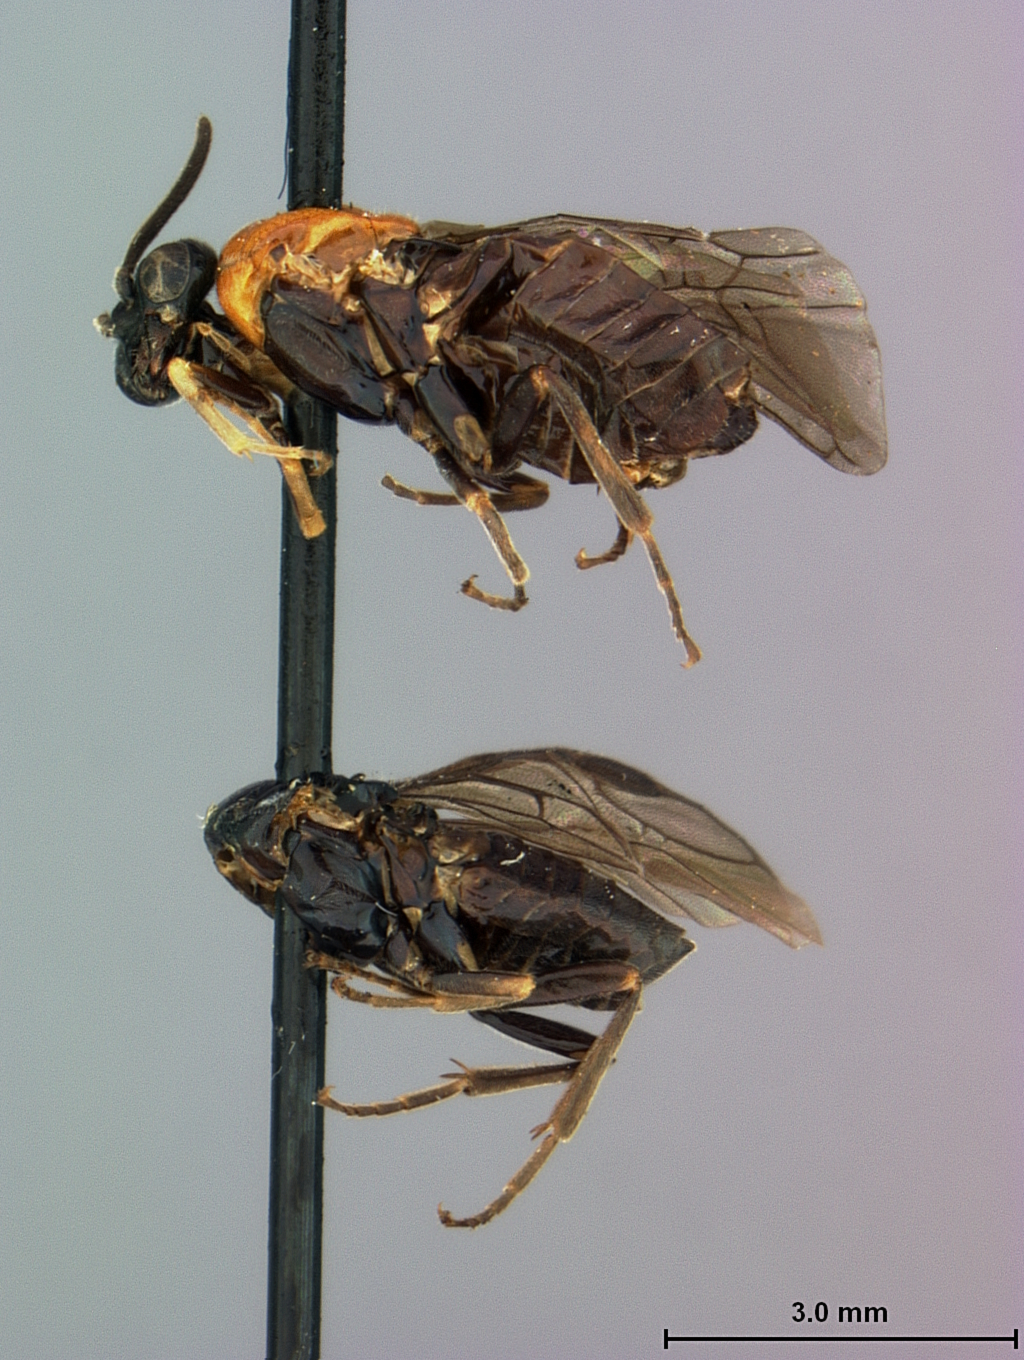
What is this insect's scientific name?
Ptenus vanus
